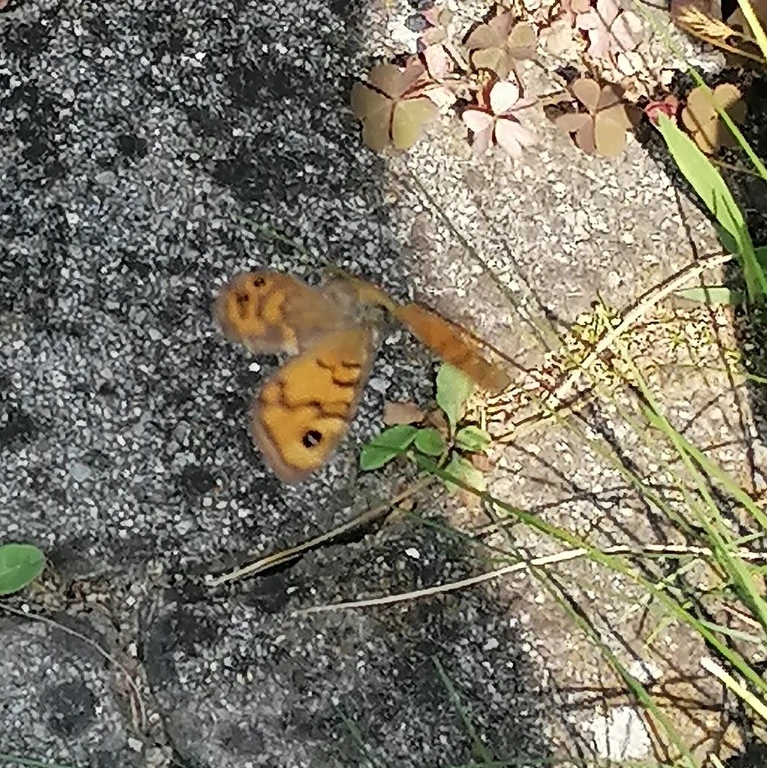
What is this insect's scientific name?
Lasiommata megera (also Pararge megera)
